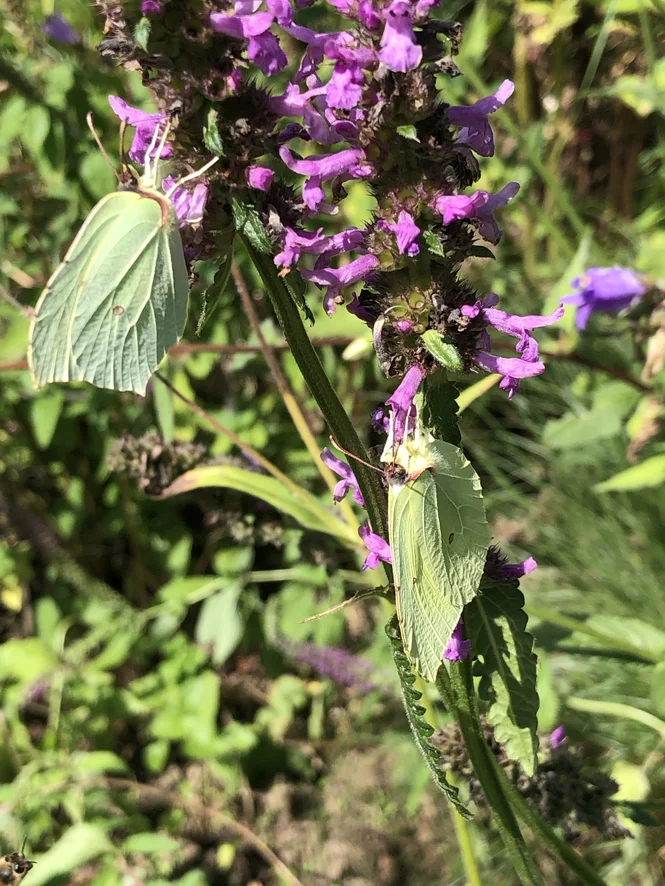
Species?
Gonepteryx rhamni
